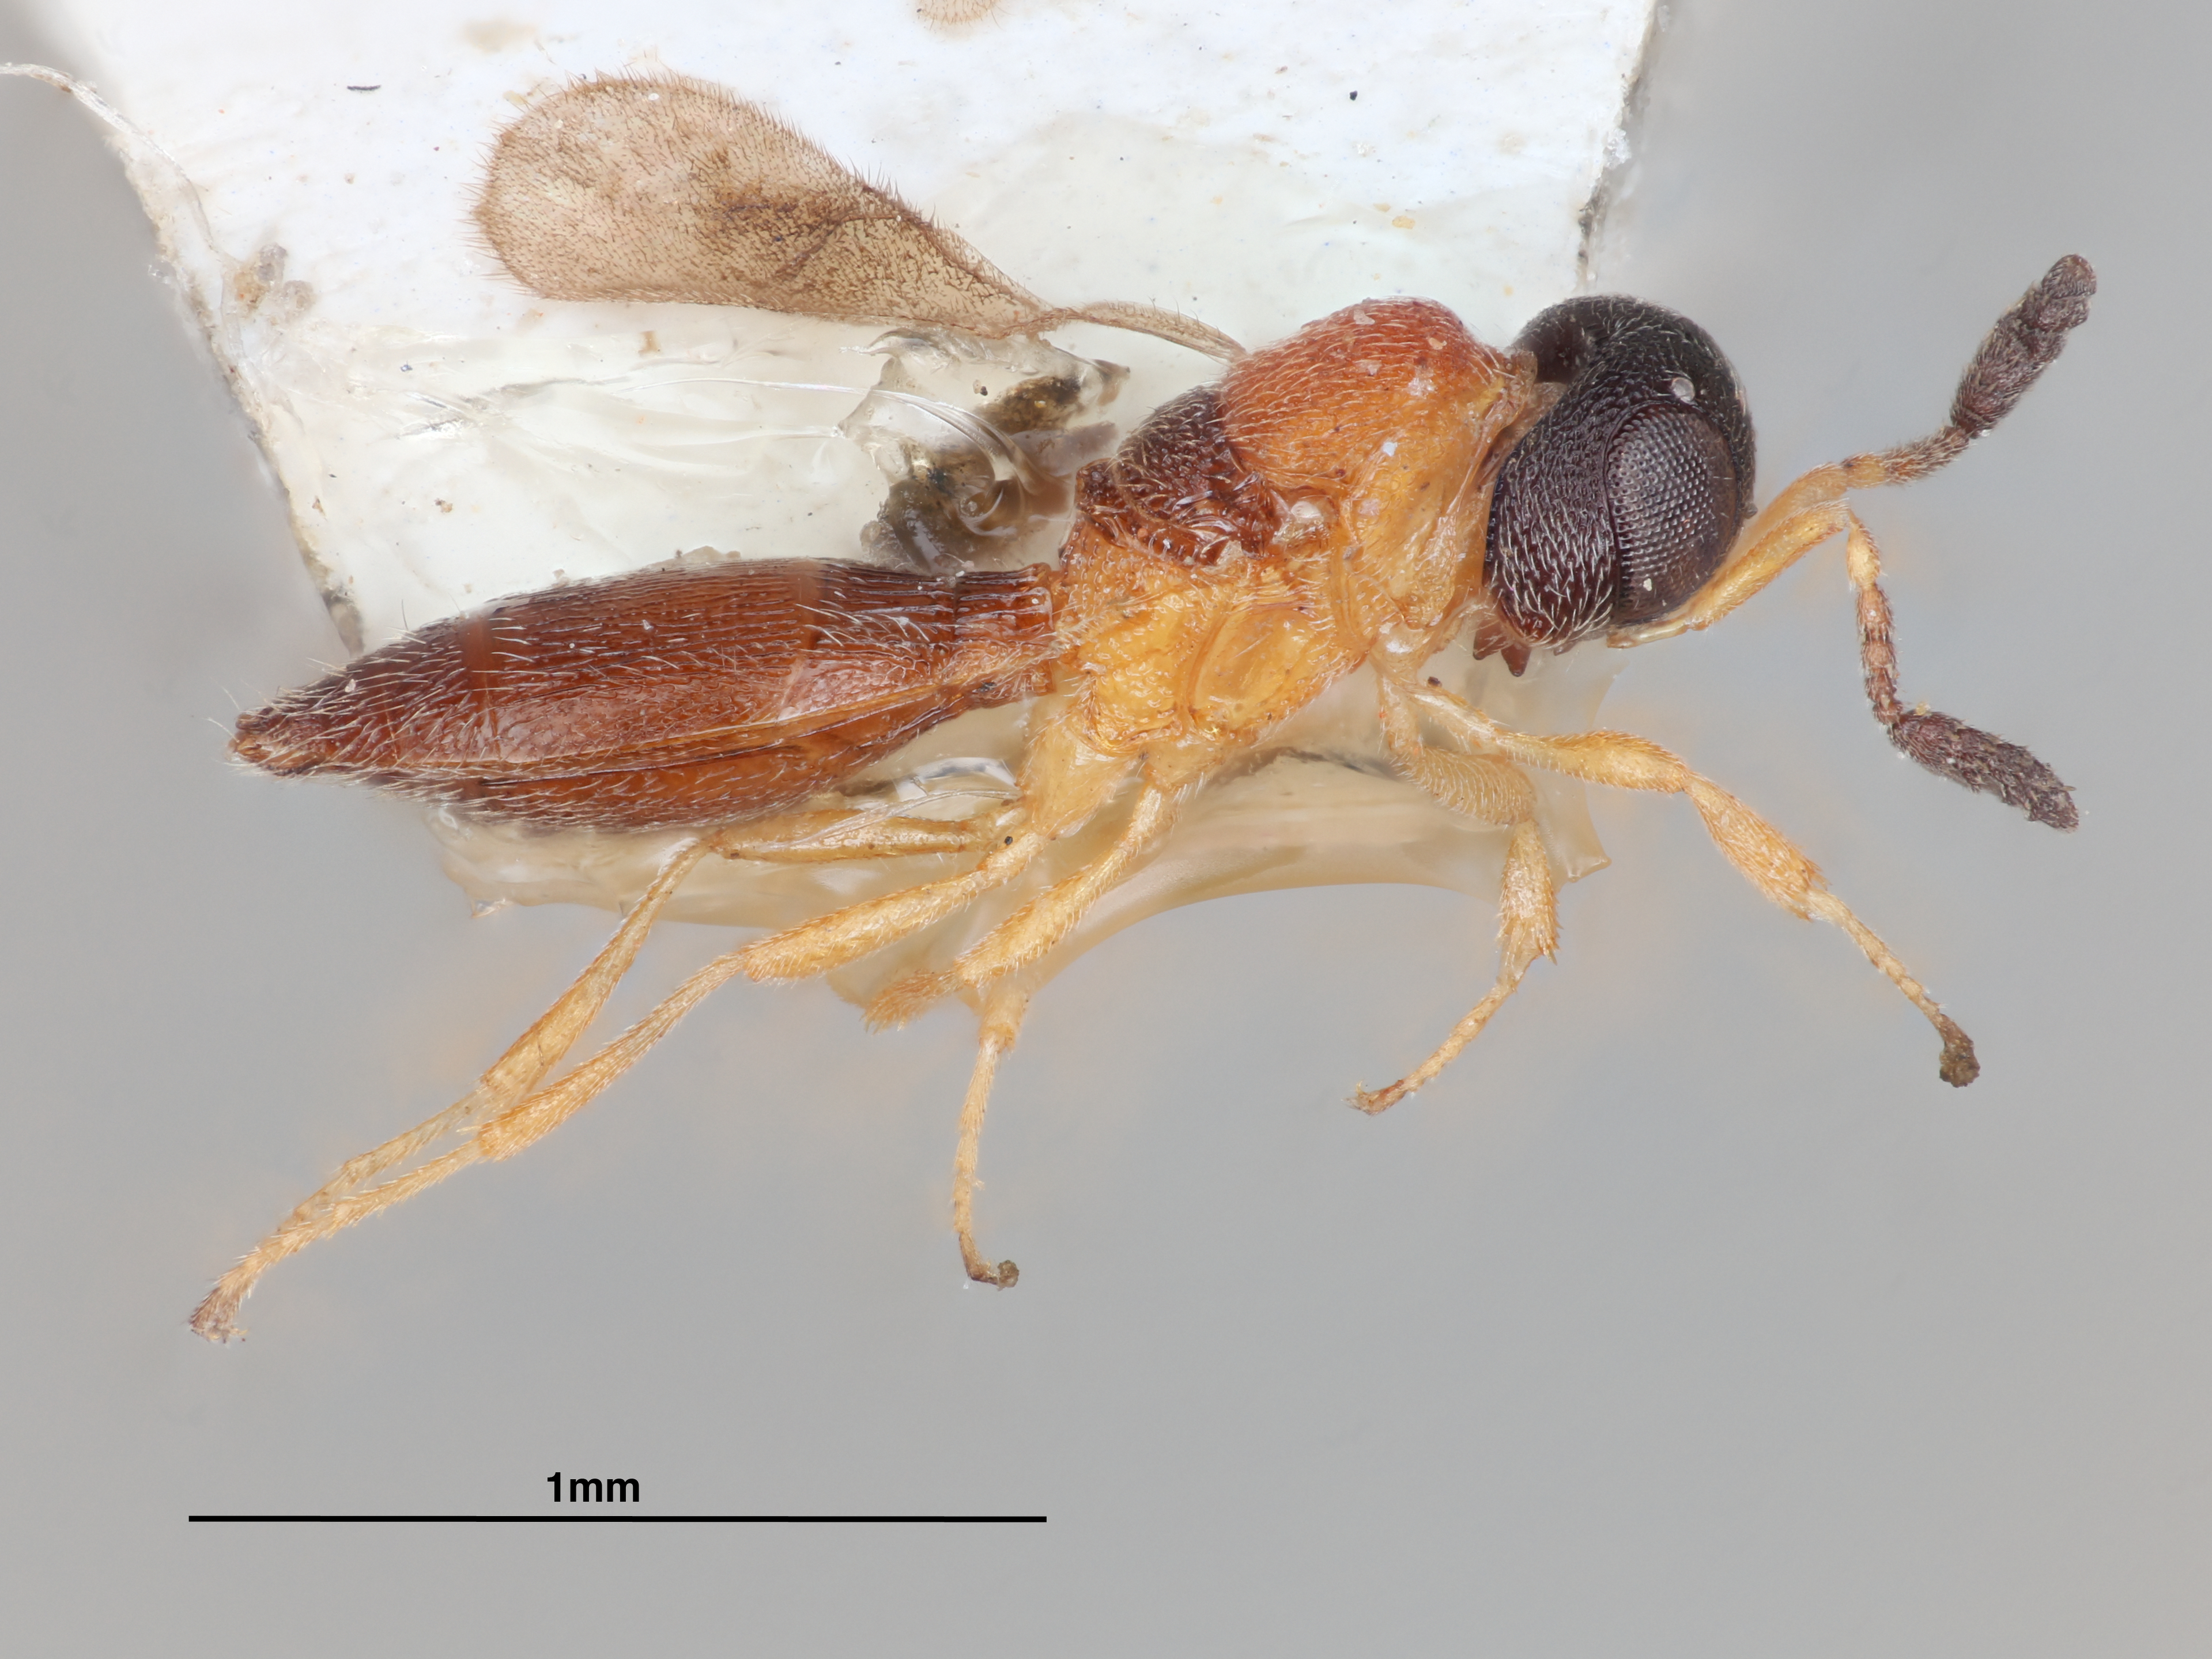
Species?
Anteromorpha glabra
